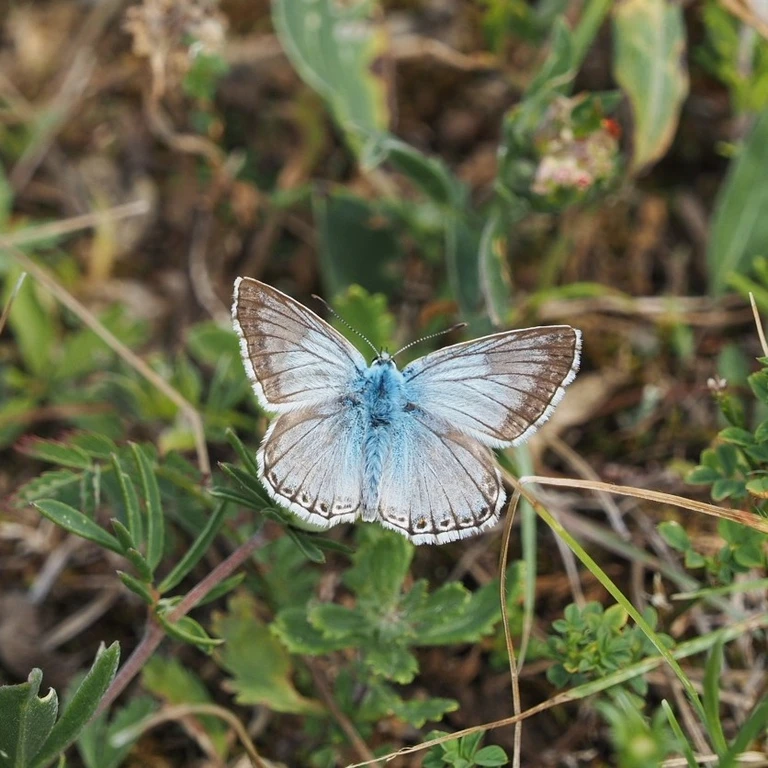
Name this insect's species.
Lysandra coridon
